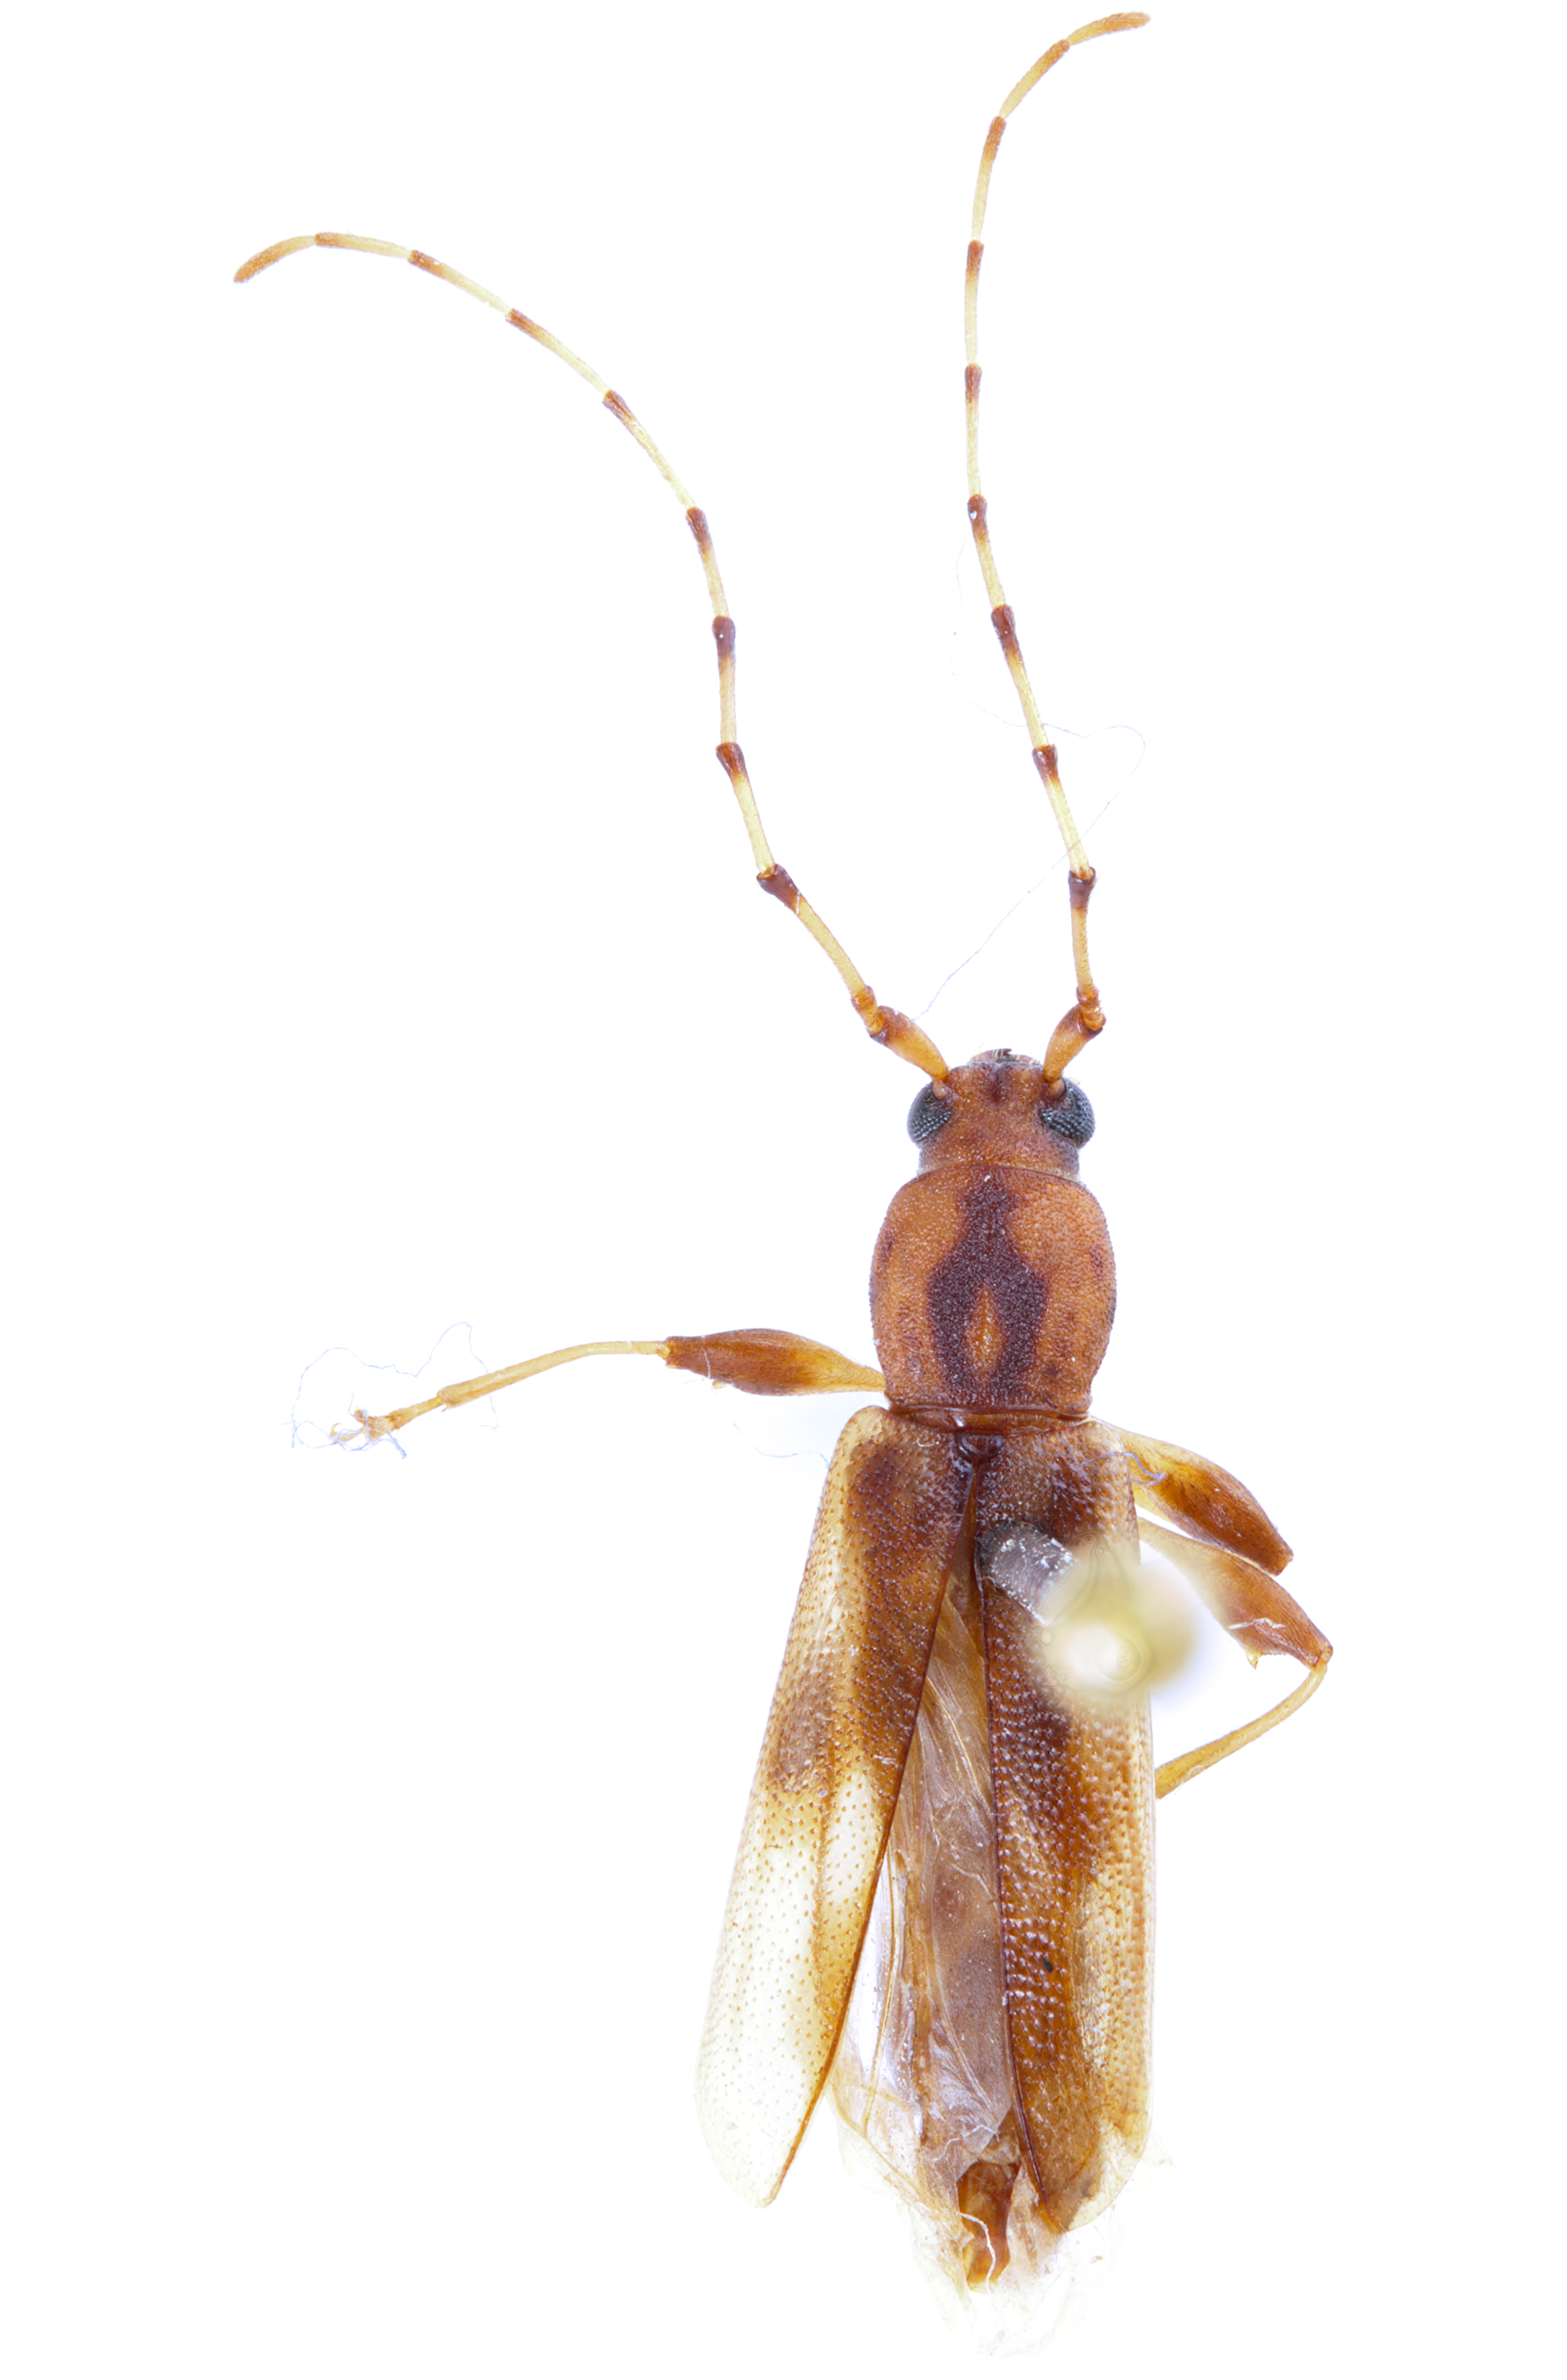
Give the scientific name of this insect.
Curius dentatus
